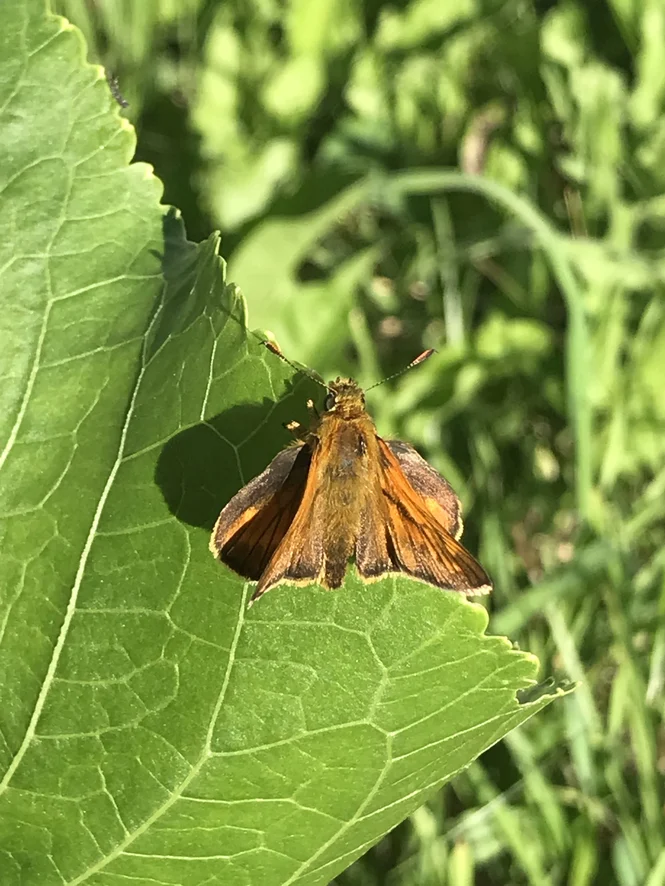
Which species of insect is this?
Ochlodes sylvanus (also Ochlodes venata)
